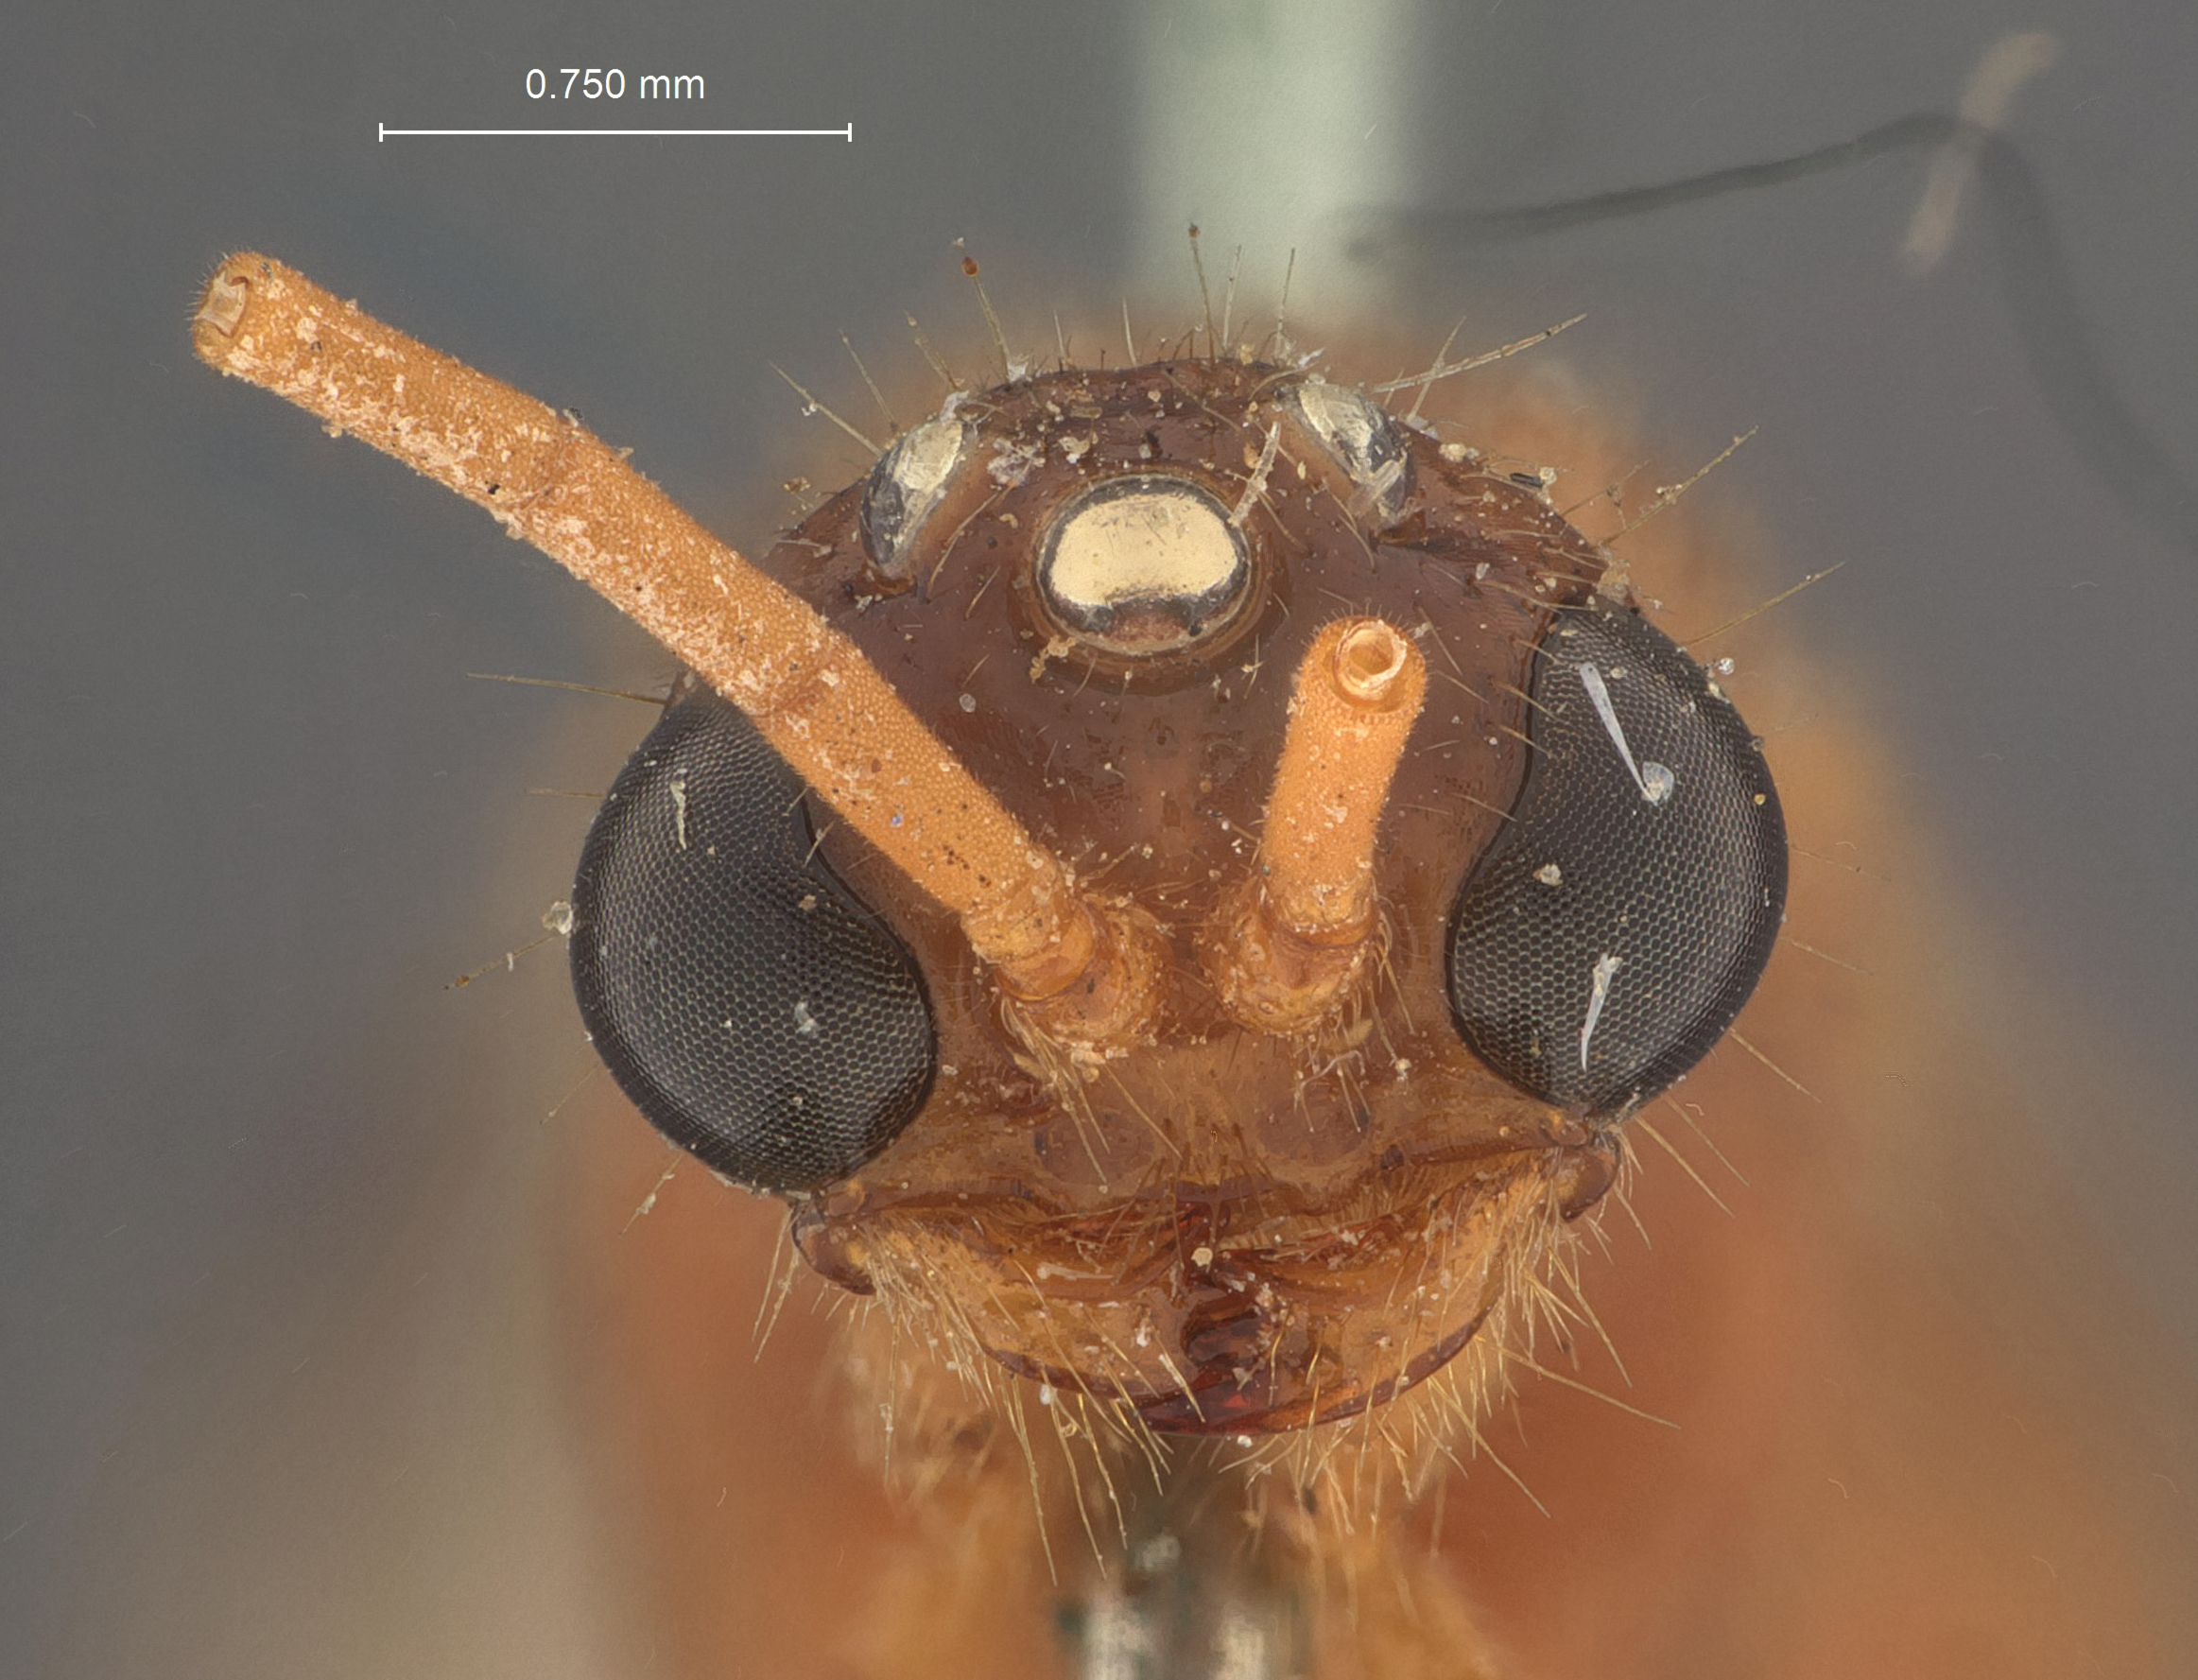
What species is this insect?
Brachycistis utahensis
